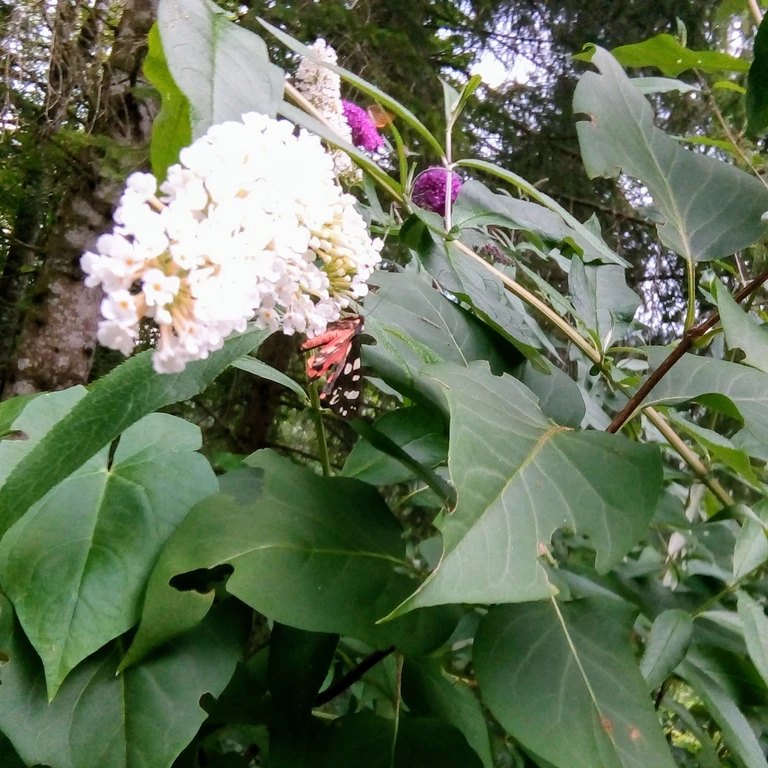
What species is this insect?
Callimorpha dominula
